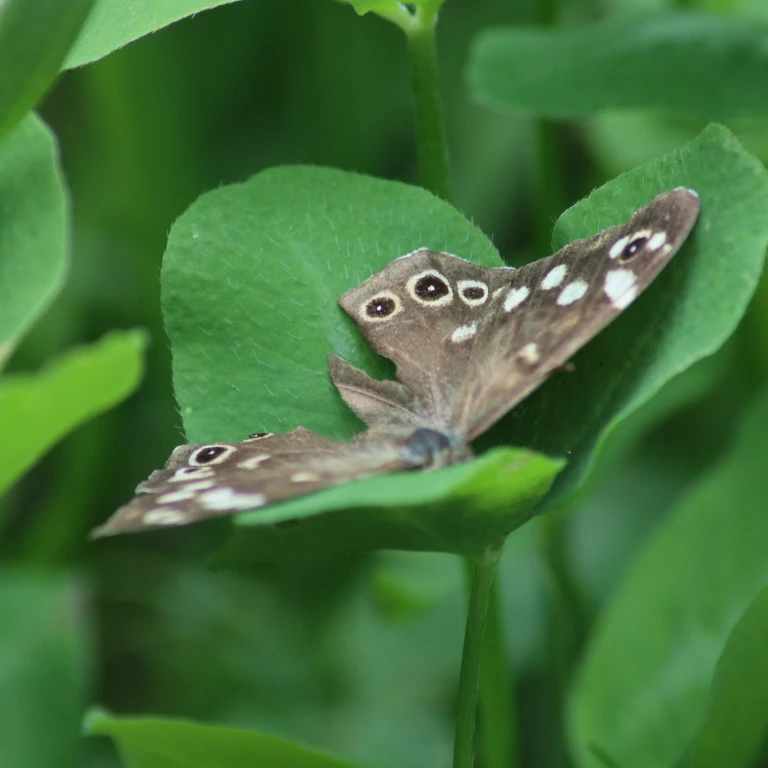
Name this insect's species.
Pararge aegeria
